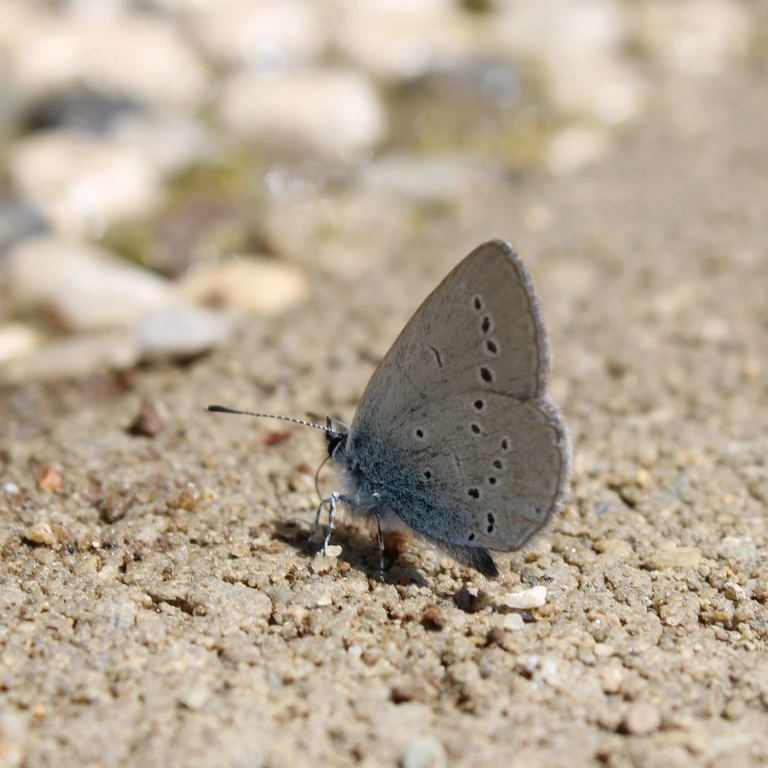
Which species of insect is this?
Cupido minimus
